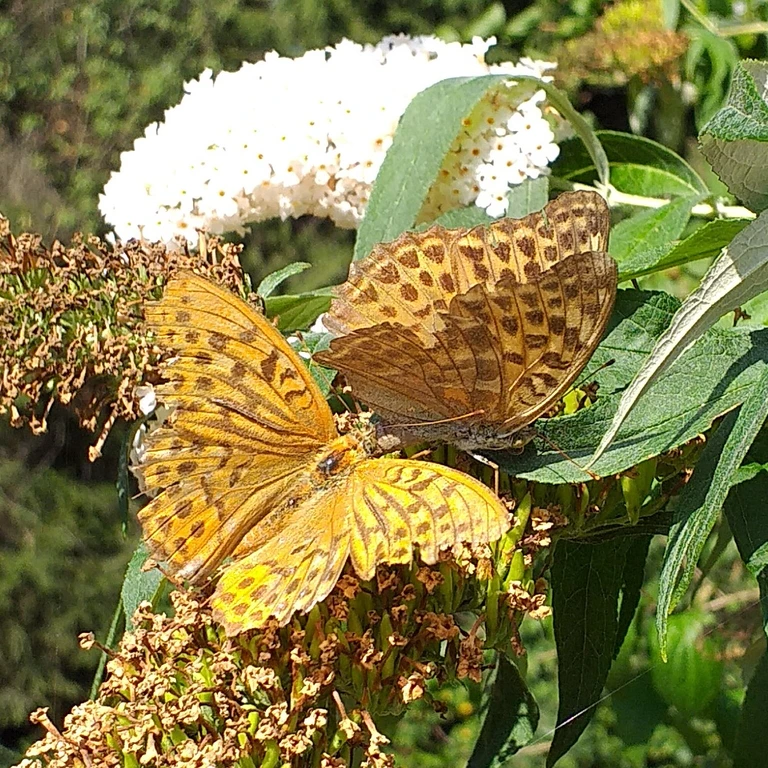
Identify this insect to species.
Argynnis paphia
